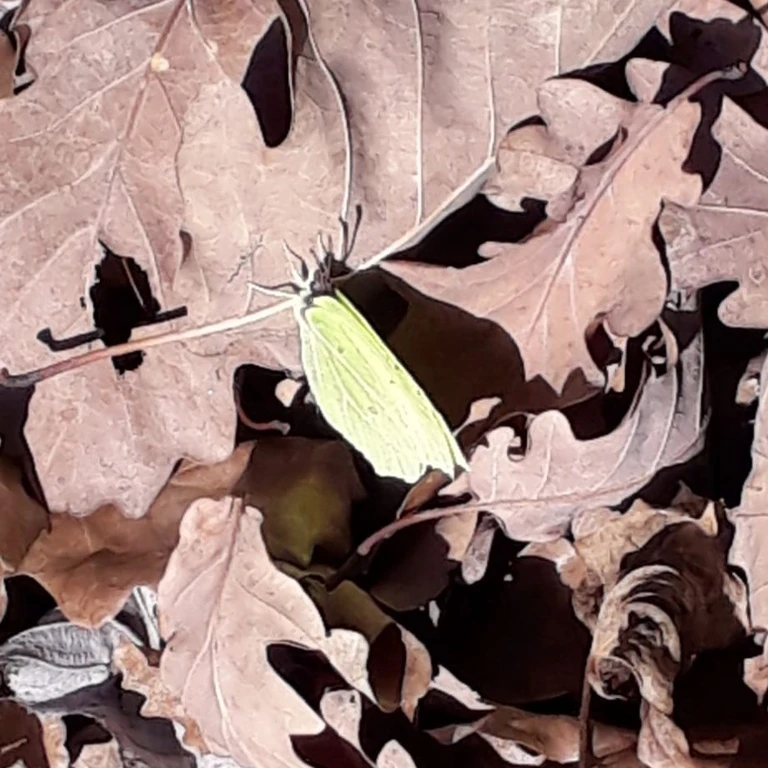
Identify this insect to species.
Gonepteryx rhamni
